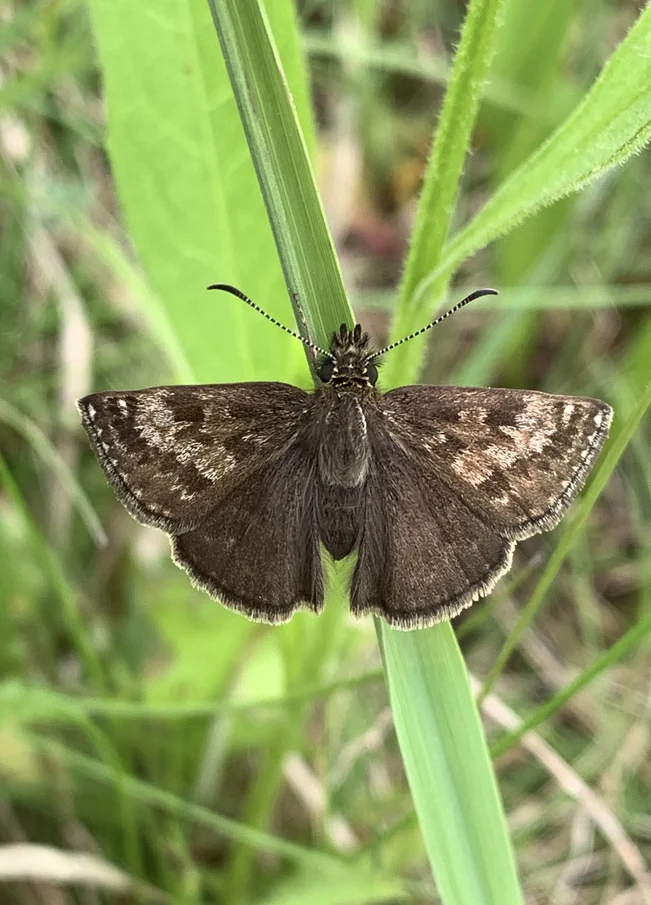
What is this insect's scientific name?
Erynnis tages
